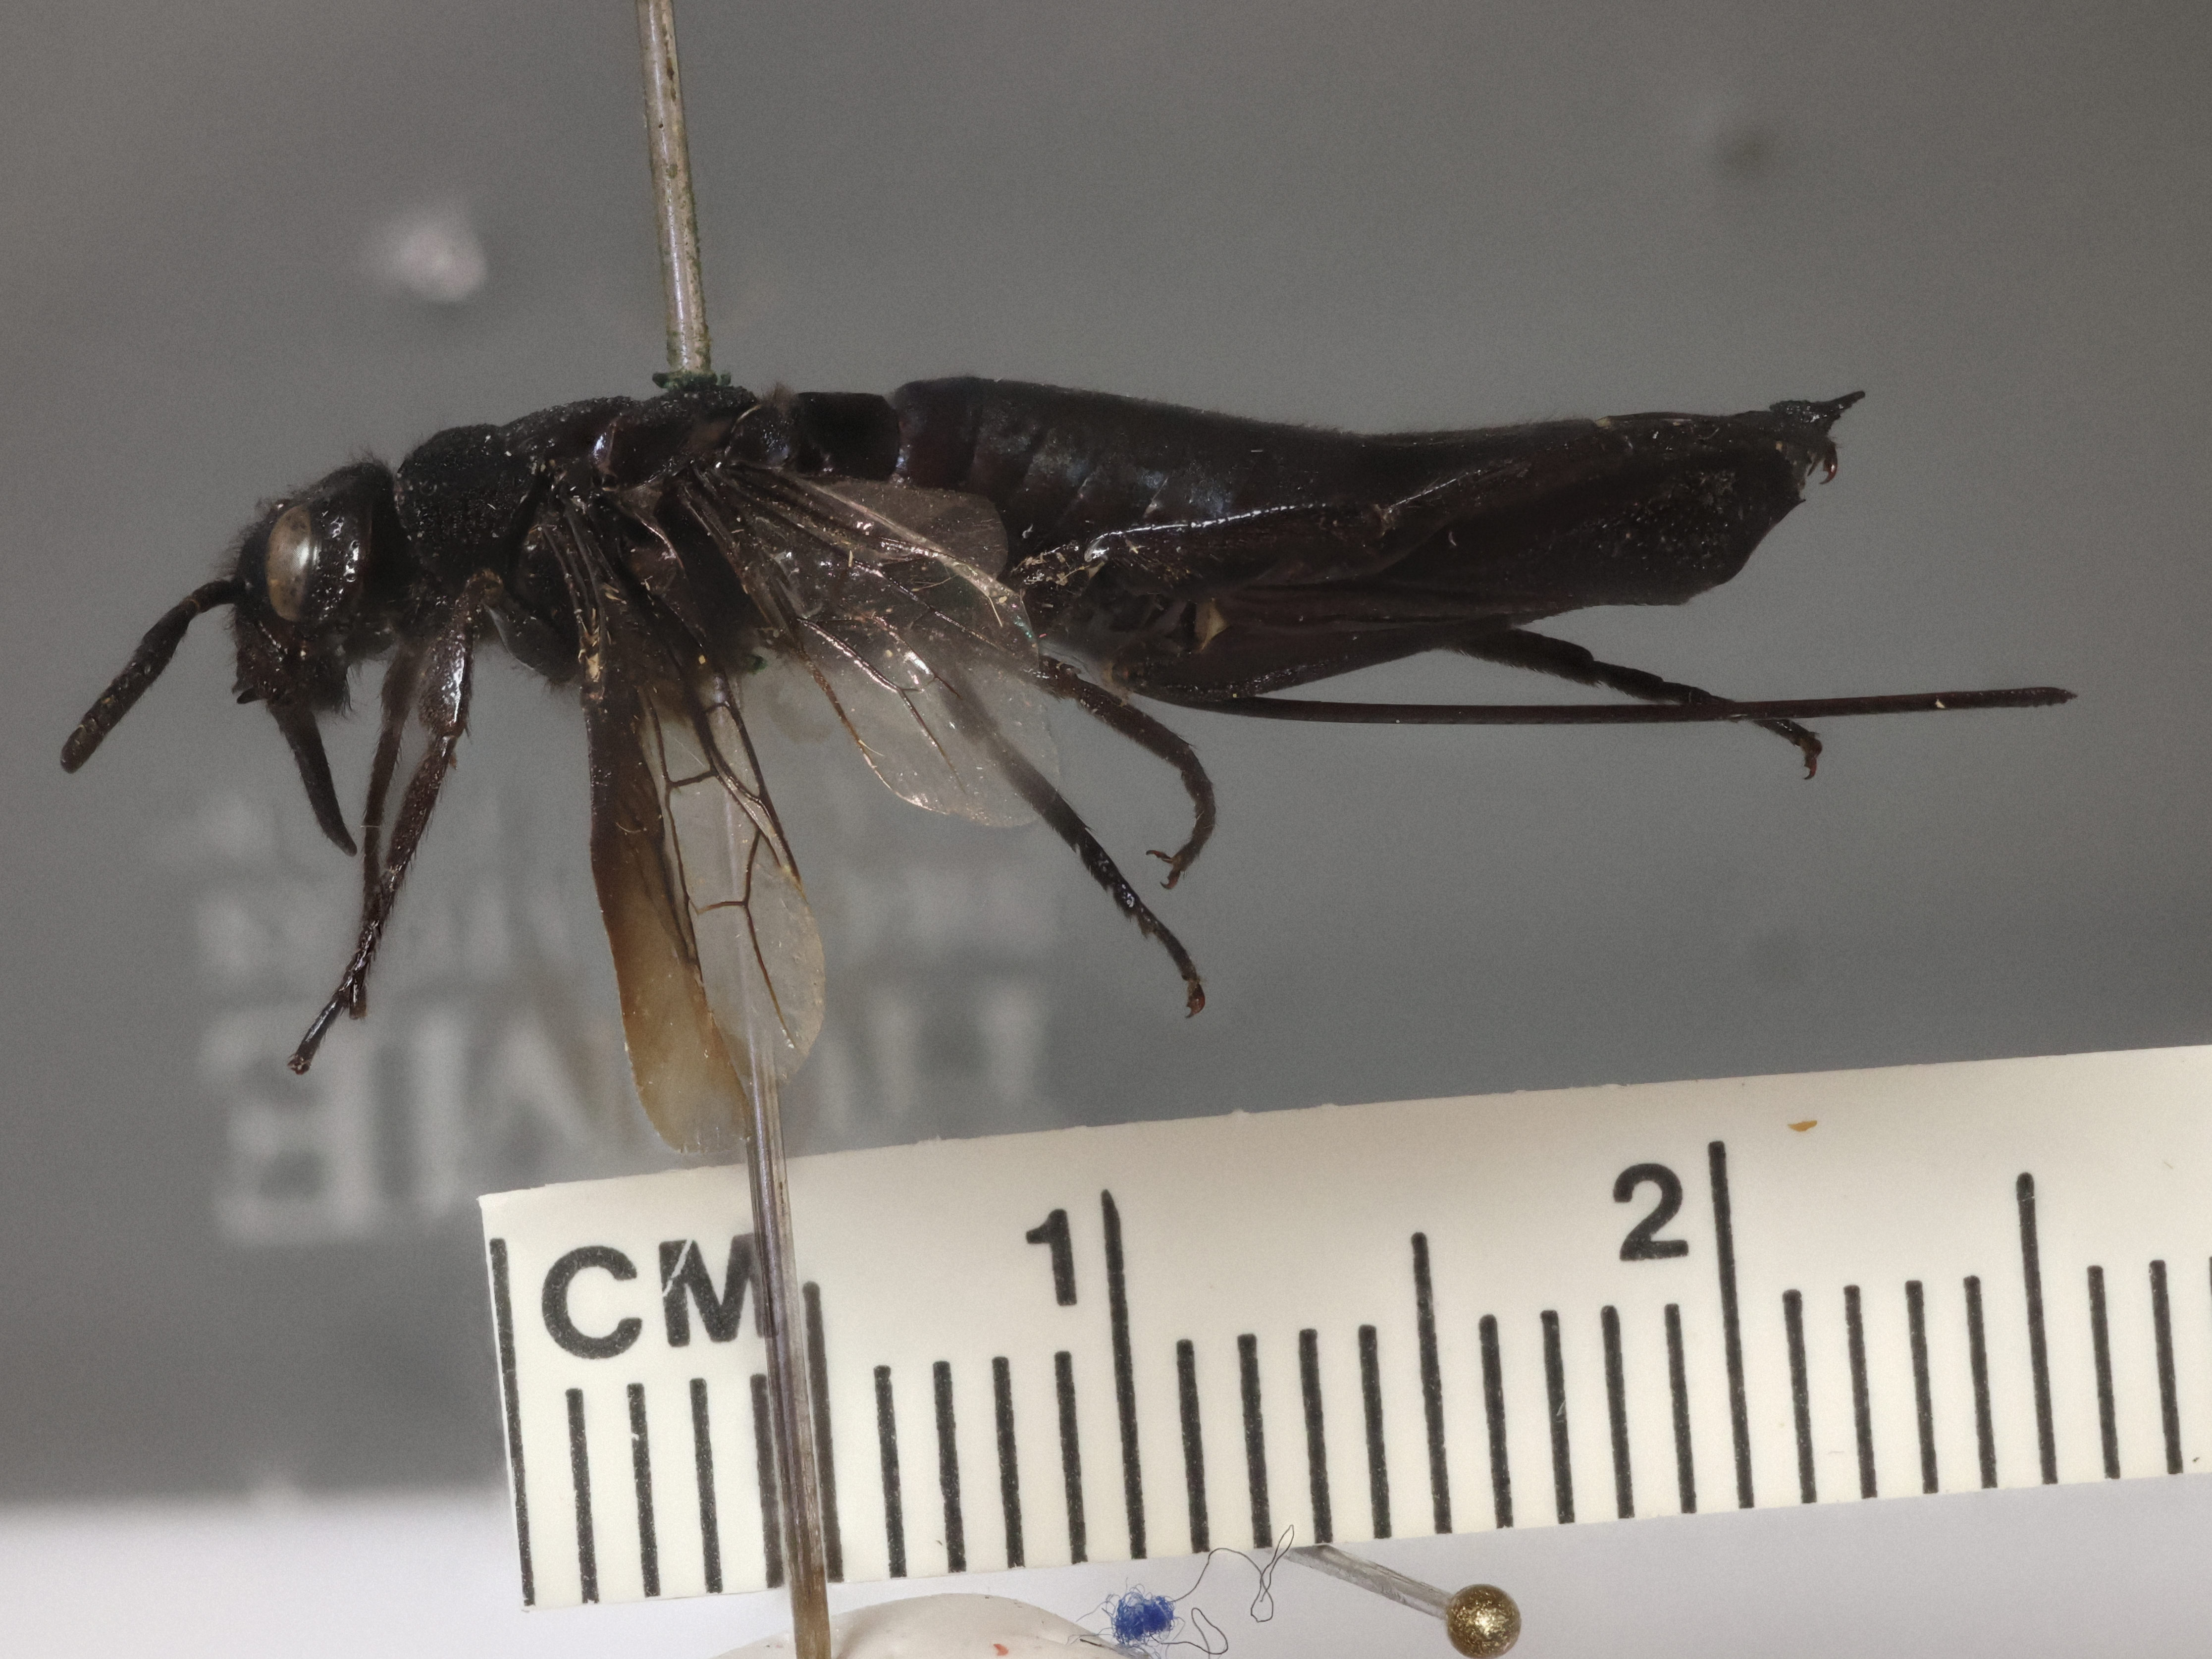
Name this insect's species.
Afrotremex comatus
